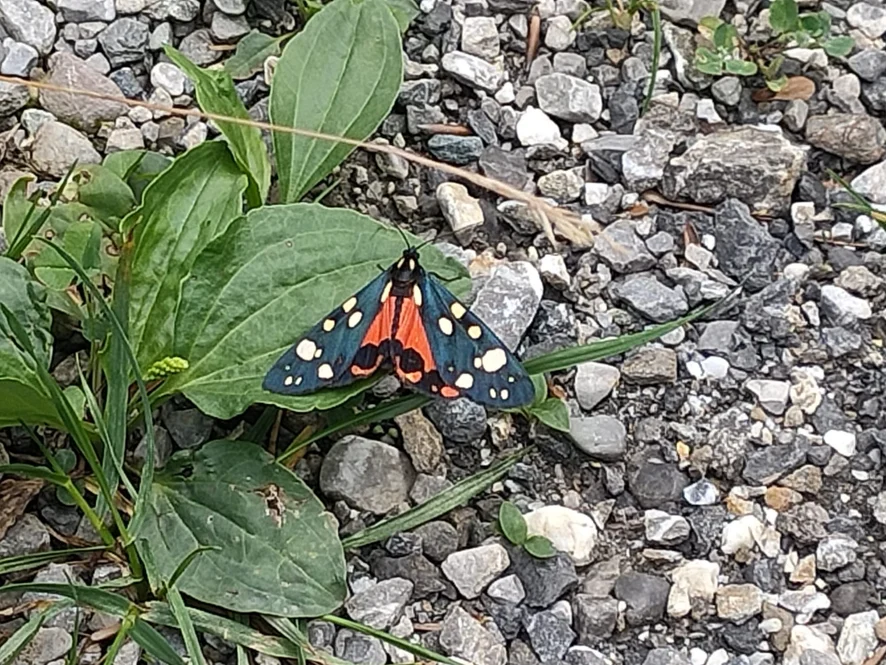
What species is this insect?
Callimorpha dominula
